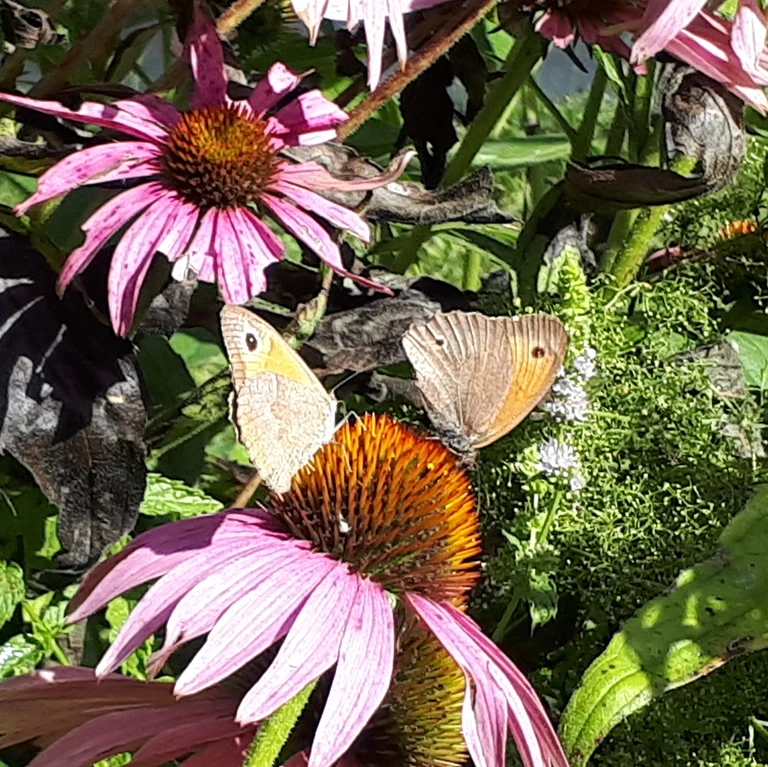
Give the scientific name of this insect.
Maniola jurtina
